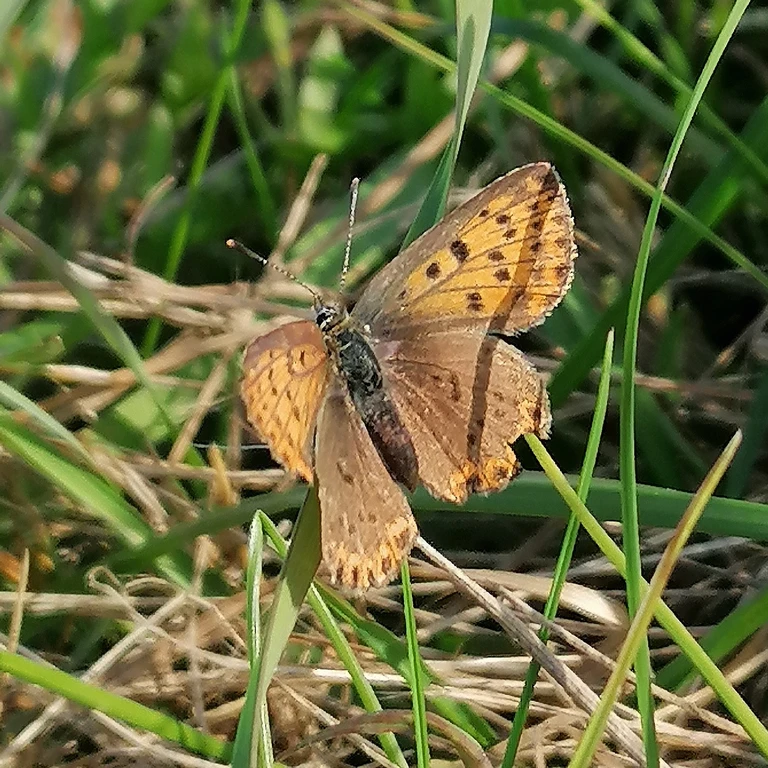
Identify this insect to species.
Lycaena tityrus (also Loweia tityrus)
